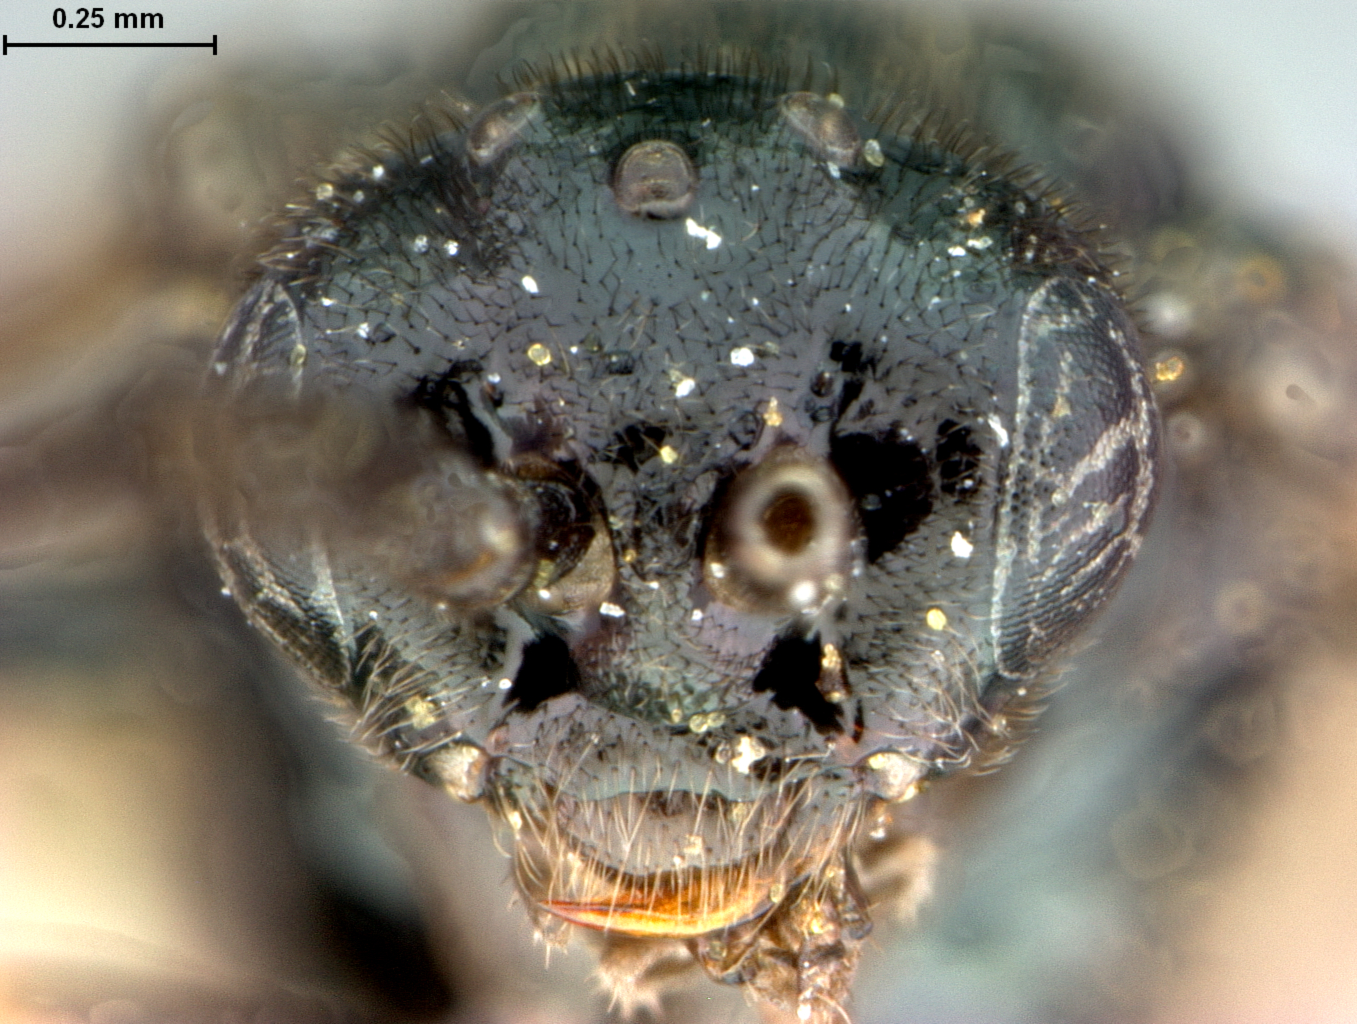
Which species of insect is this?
Pristiphora gelida
